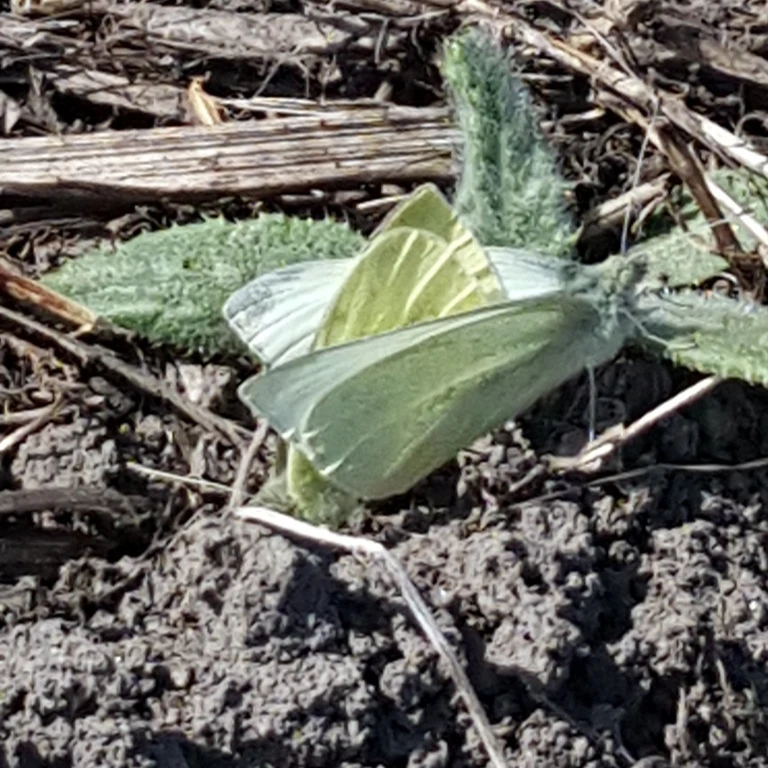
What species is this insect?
Pieris rapae
